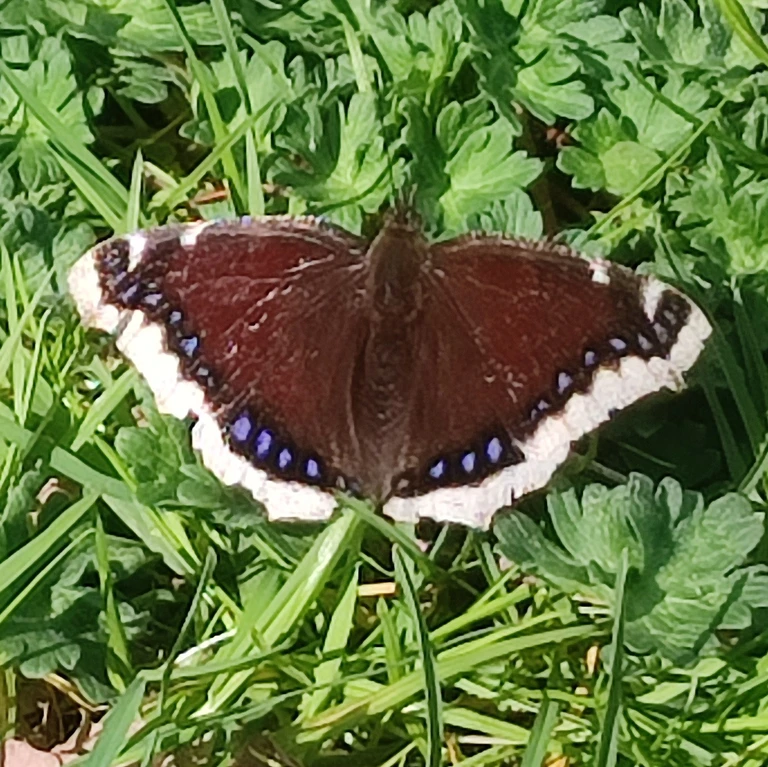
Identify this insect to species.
Nymphalis antiopa
